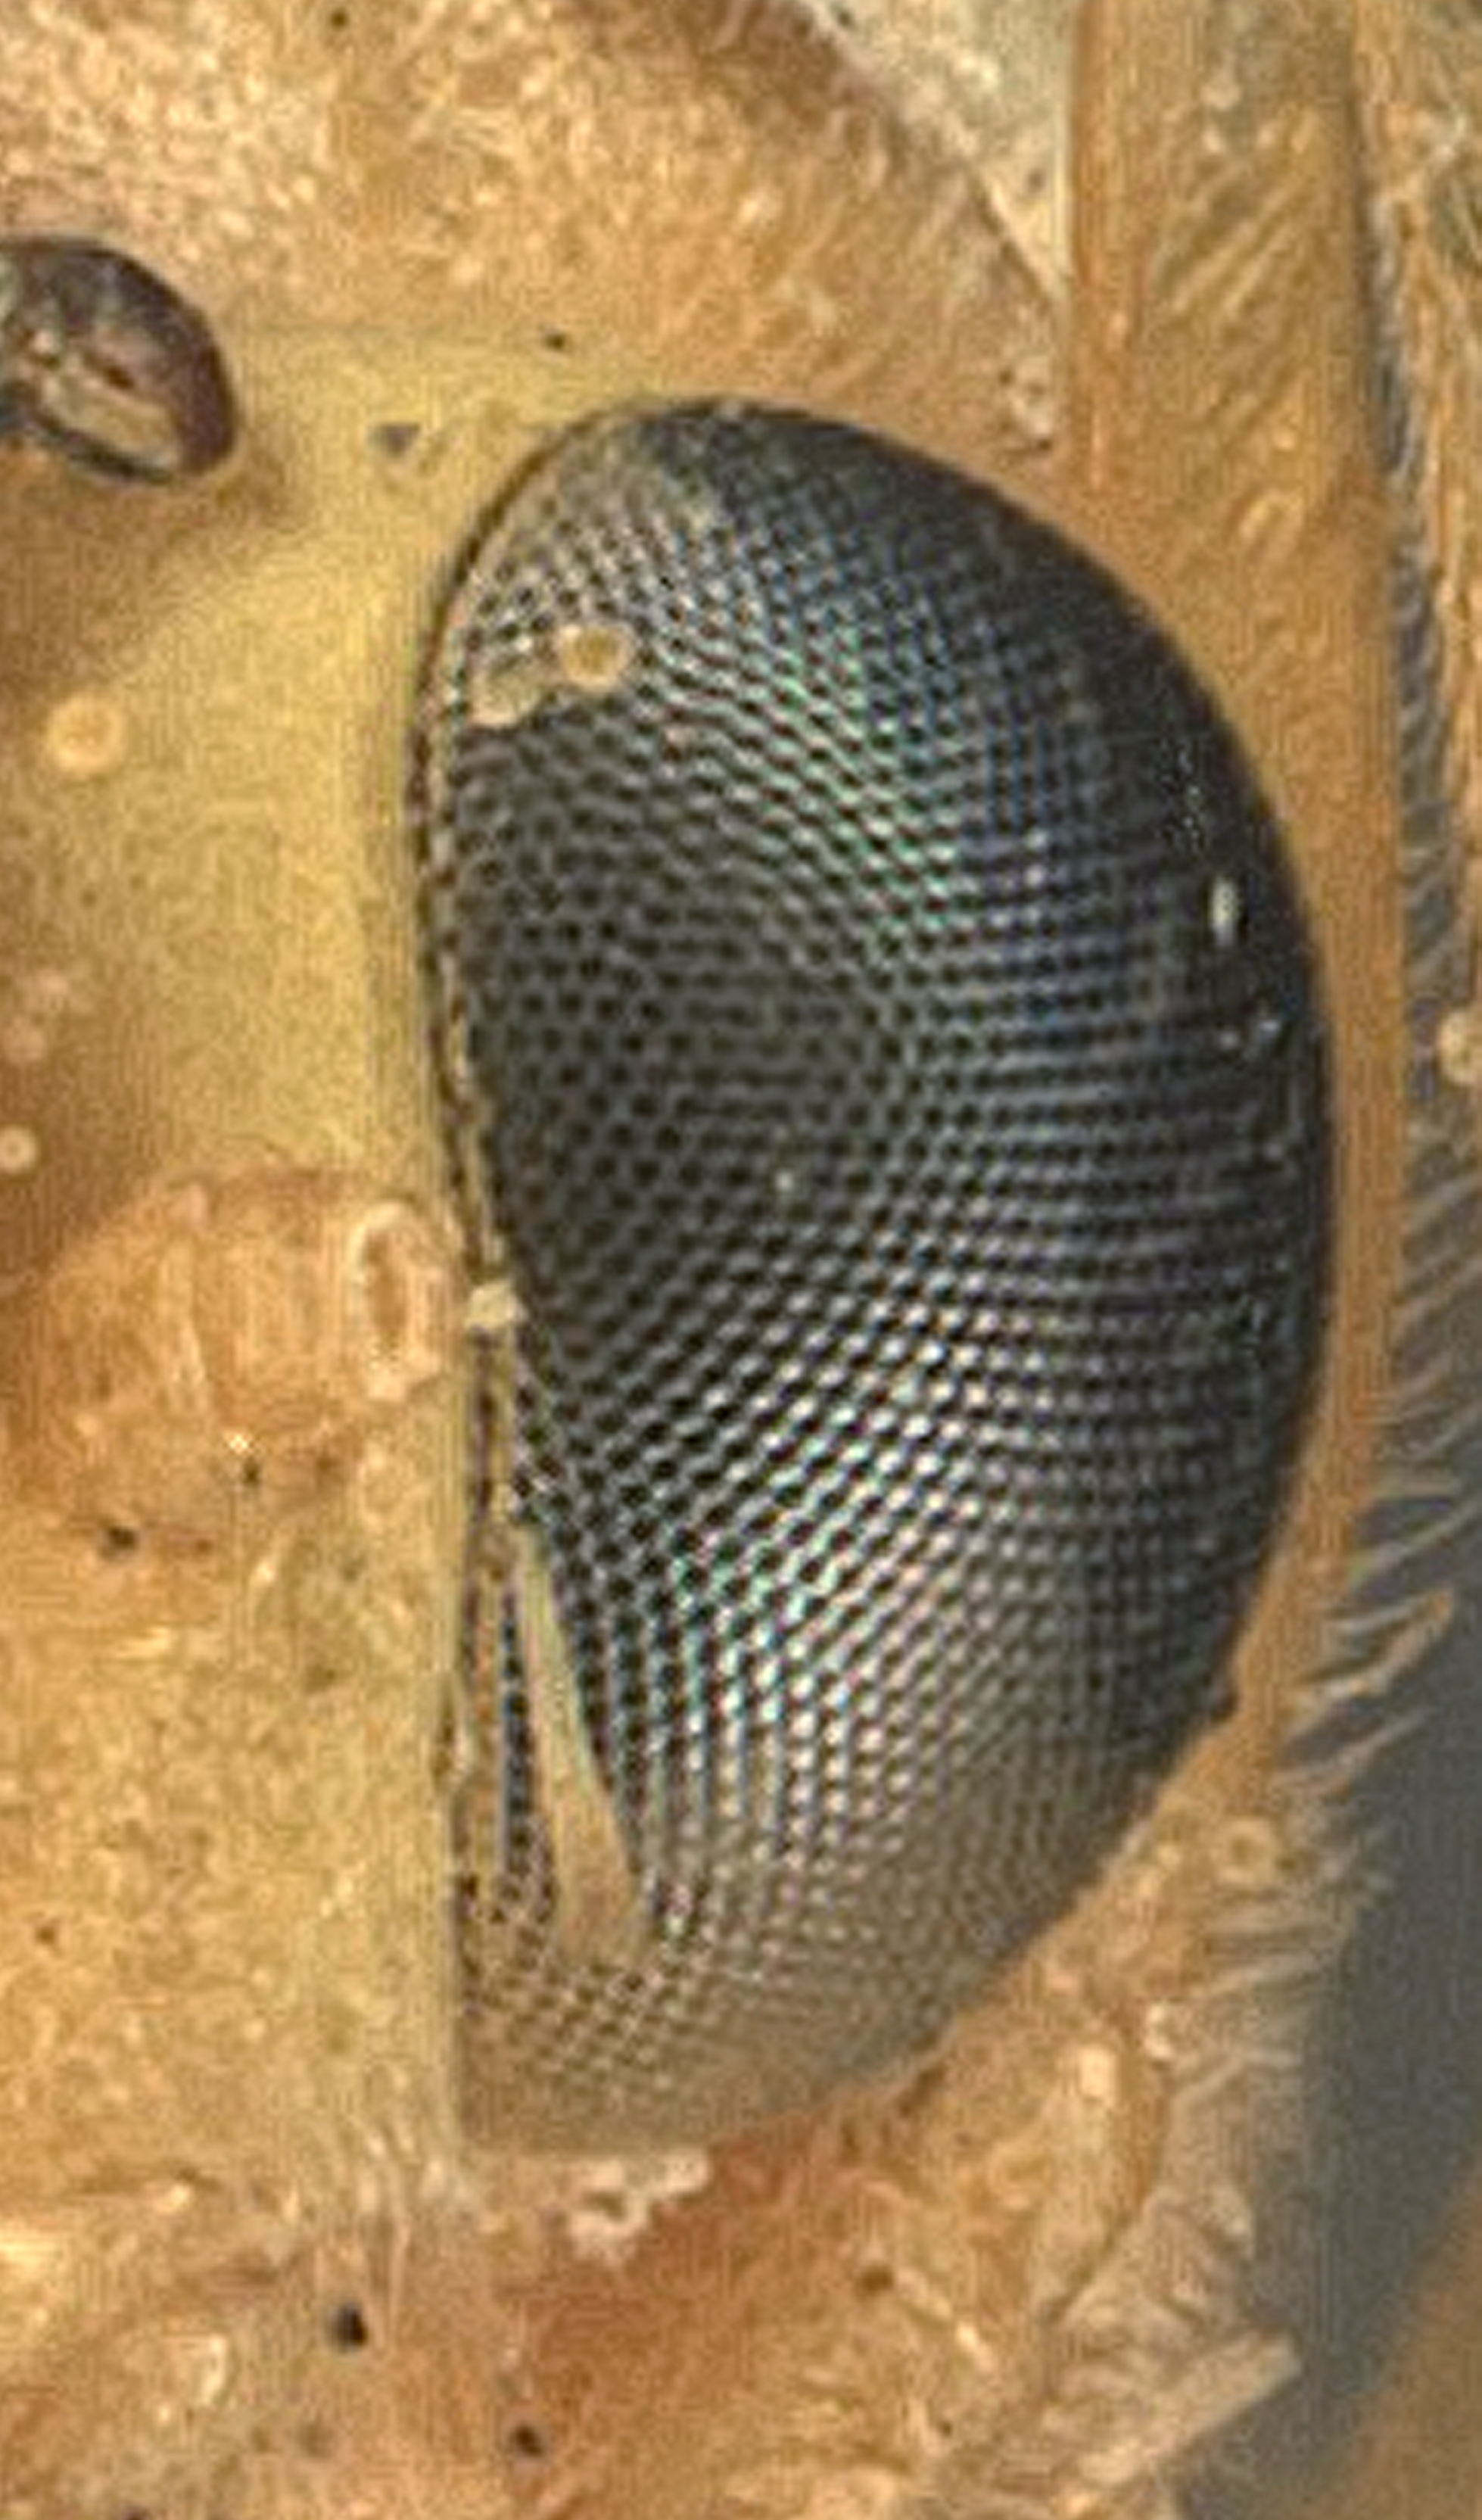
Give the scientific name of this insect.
Cremastus hapaliae
